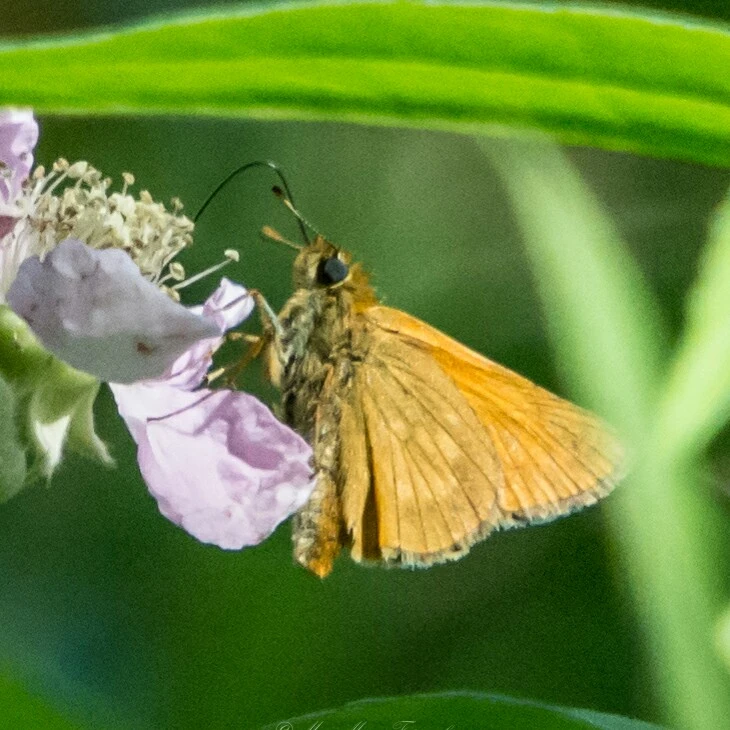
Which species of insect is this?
Ochlodes sylvanus (also Ochlodes venata)
